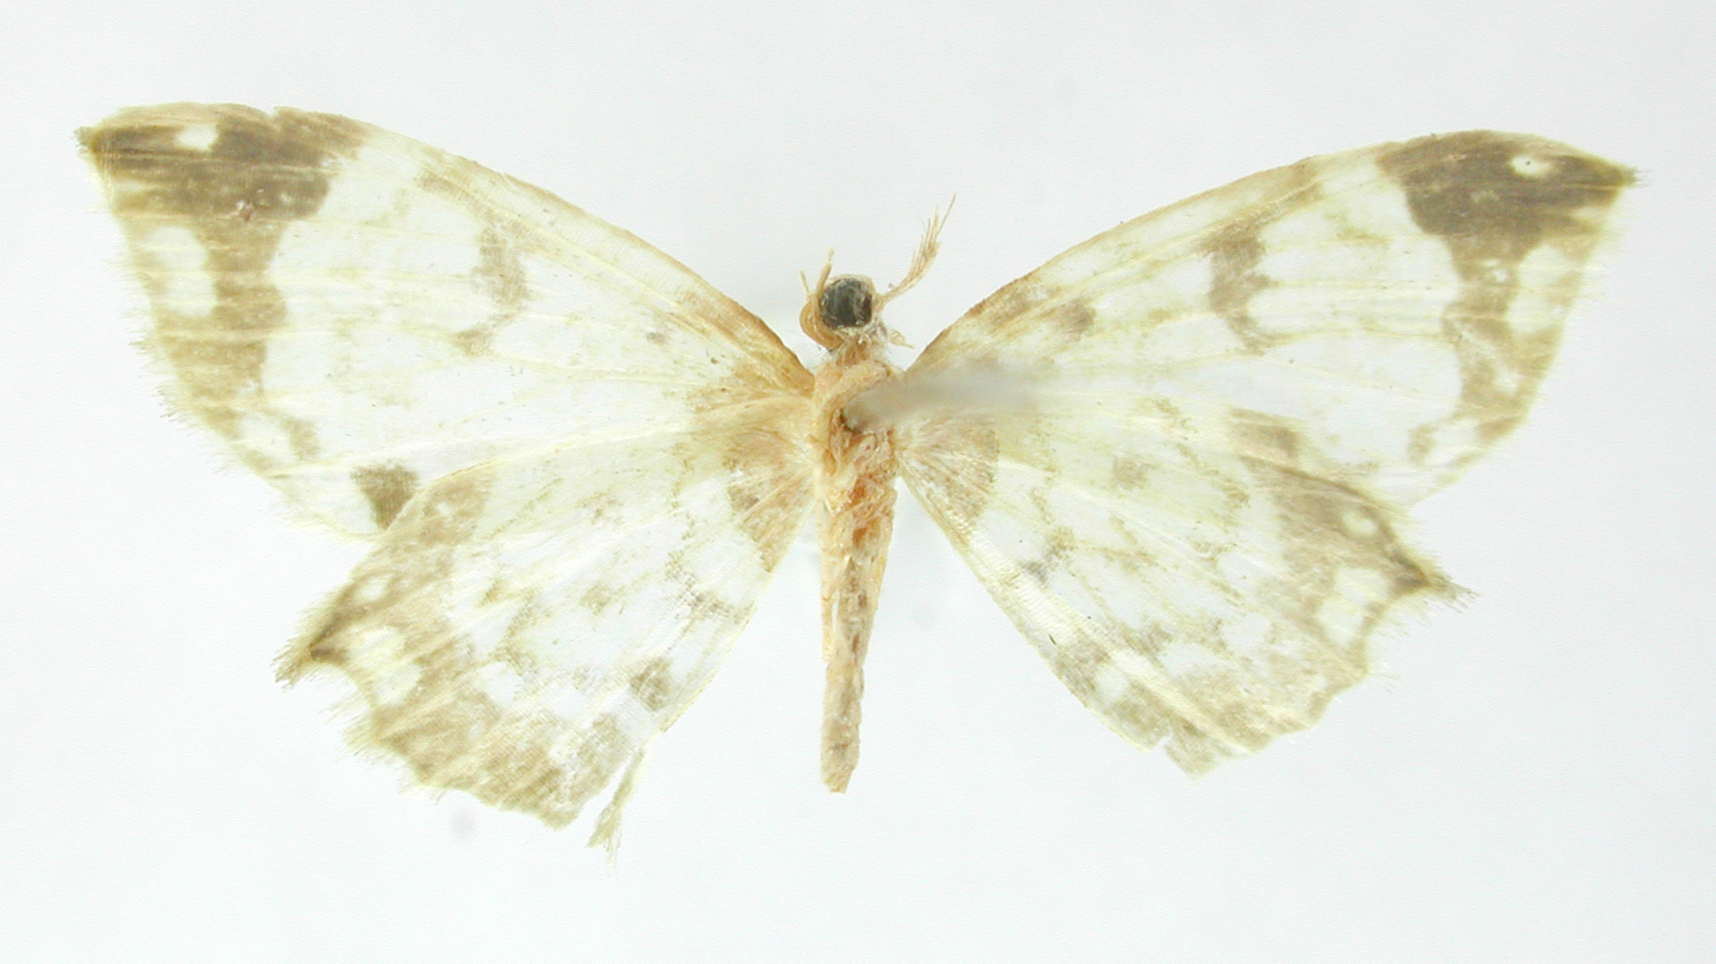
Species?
Prohydata aurata
